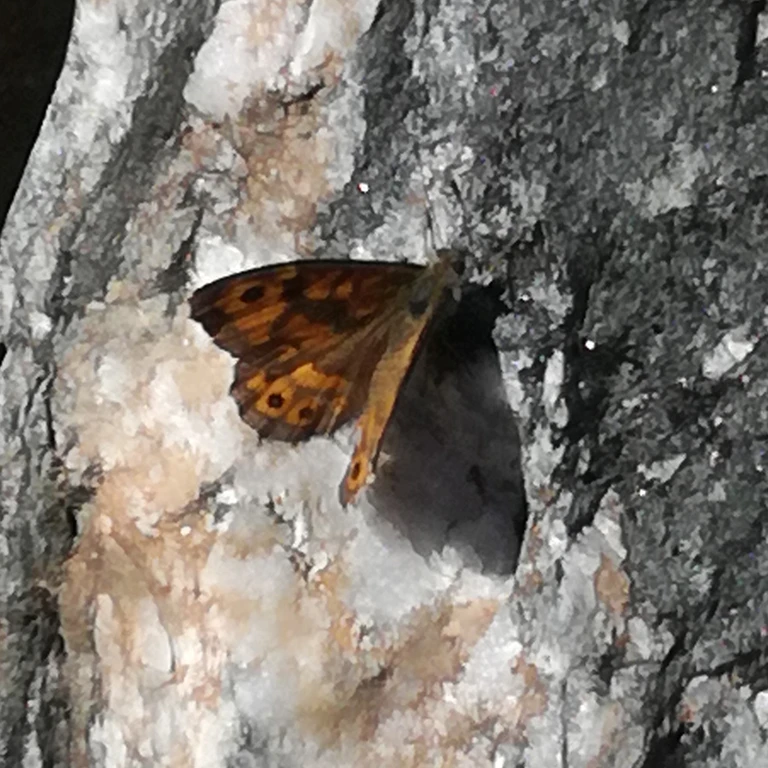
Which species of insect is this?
Lasiommata megera (also Pararge megera)
